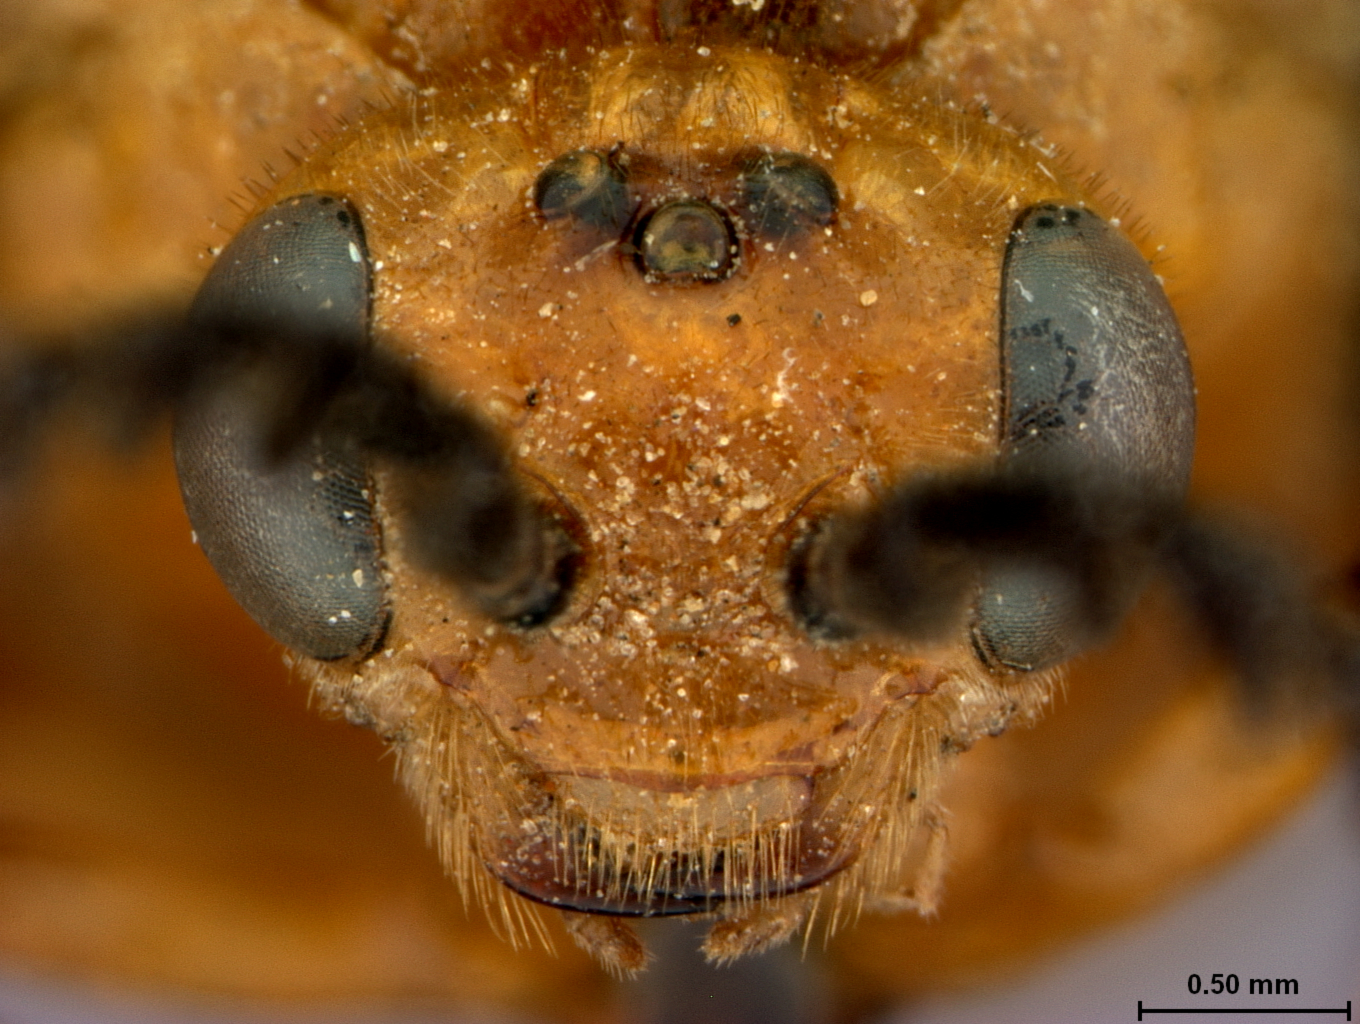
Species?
Ceratulus spectabilis
